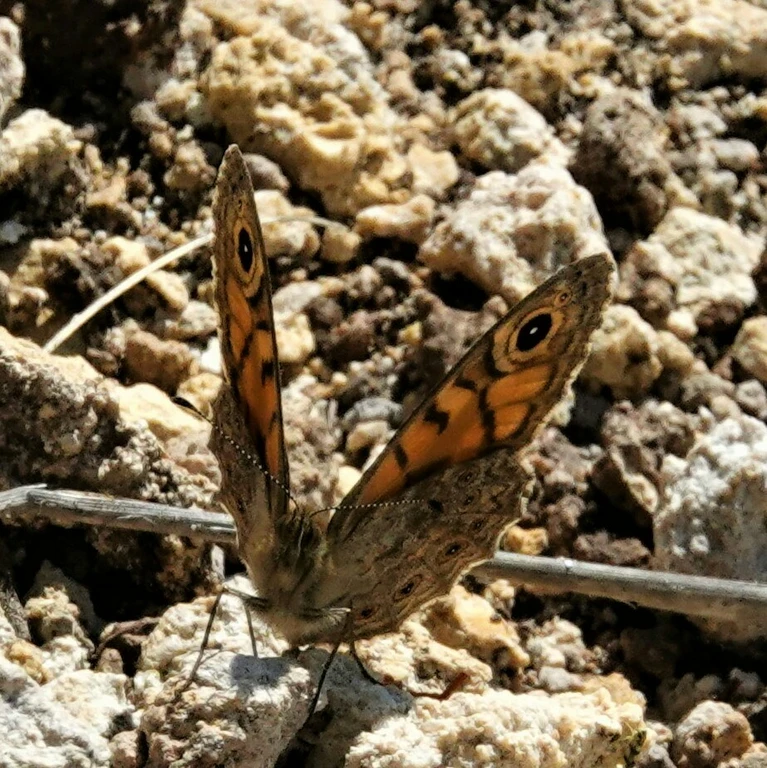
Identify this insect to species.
Lasiommata megera (also Pararge megera)
